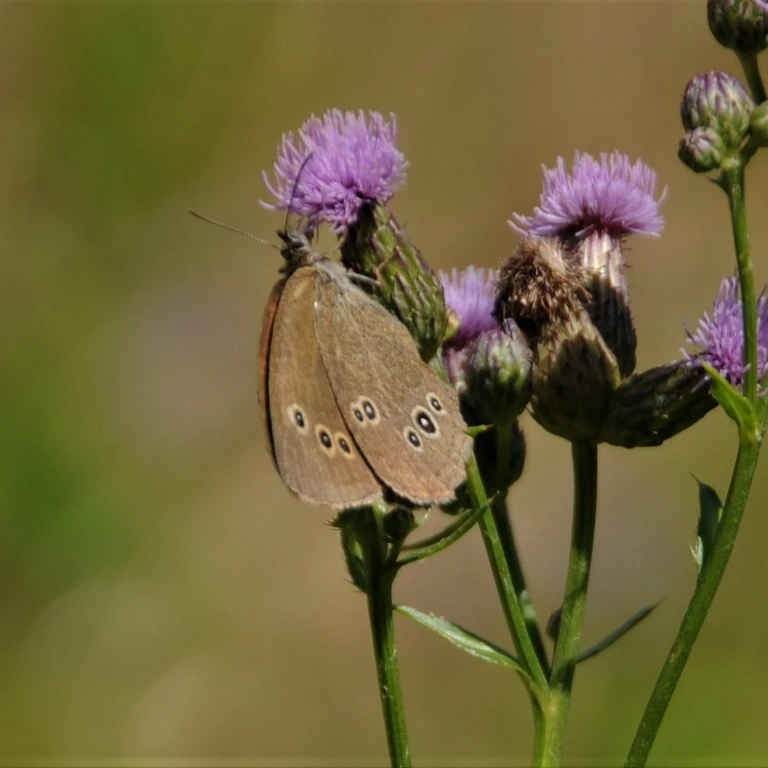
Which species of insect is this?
Aphantopus hyperantus
